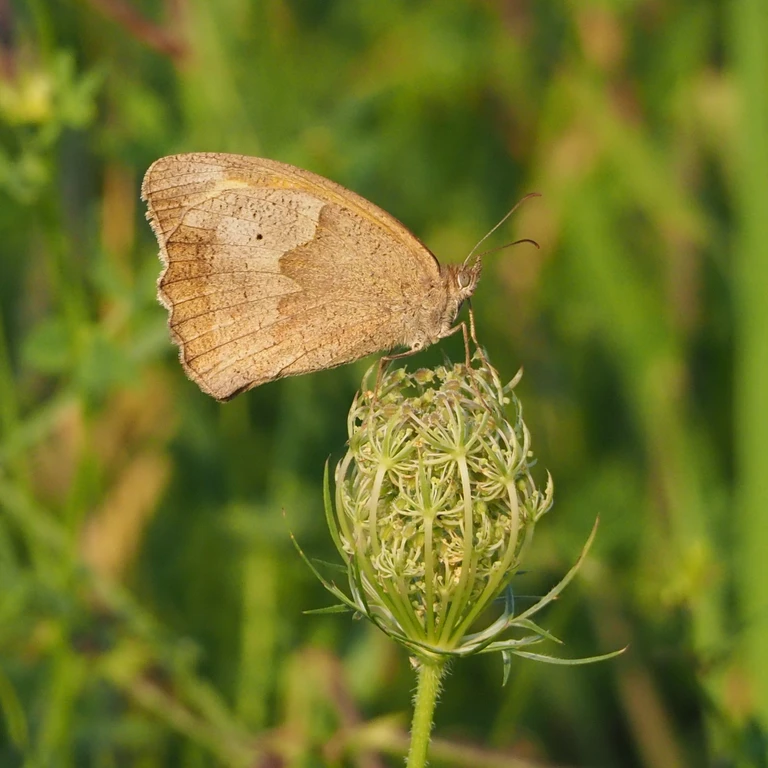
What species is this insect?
Maniola jurtina
